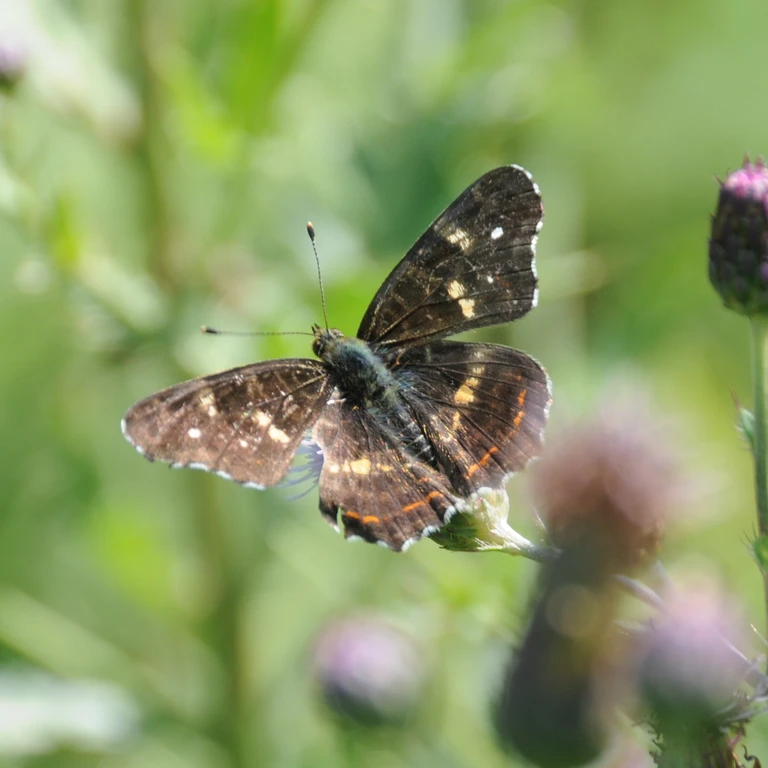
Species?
Araschnia levana
